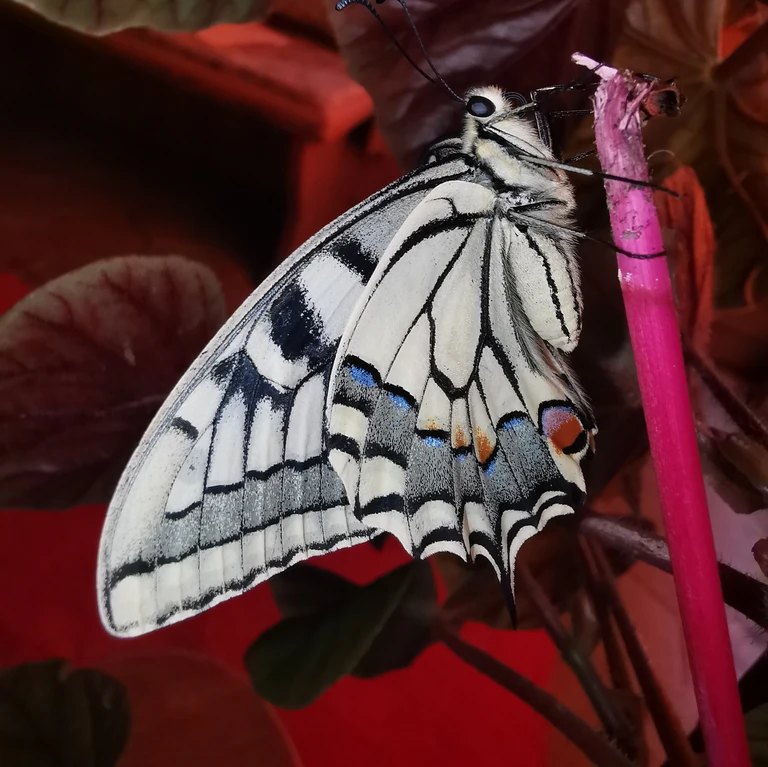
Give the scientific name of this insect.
Papilio machaon
